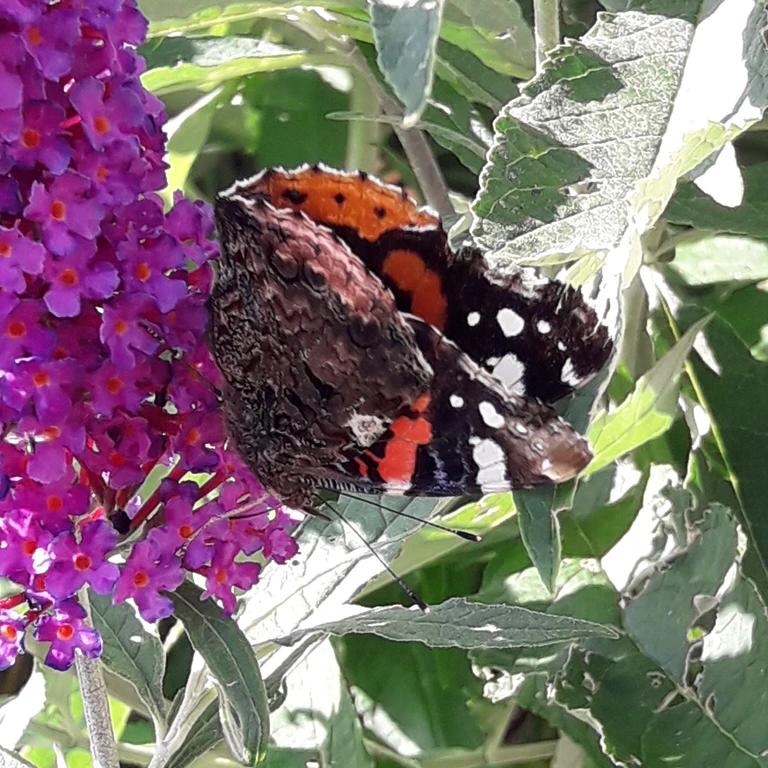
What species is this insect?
Vanessa atalanta
